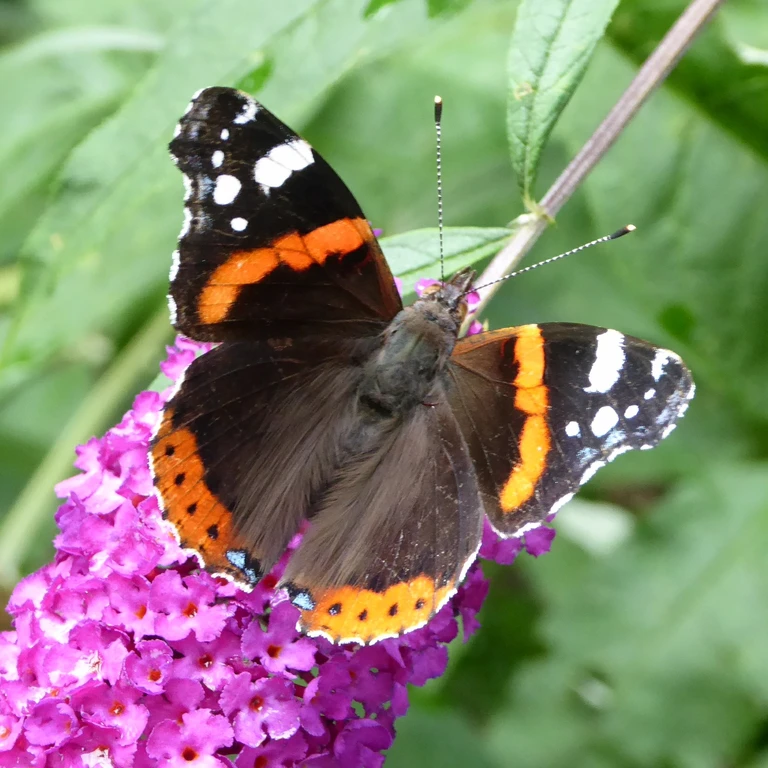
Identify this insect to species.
Vanessa atalanta
